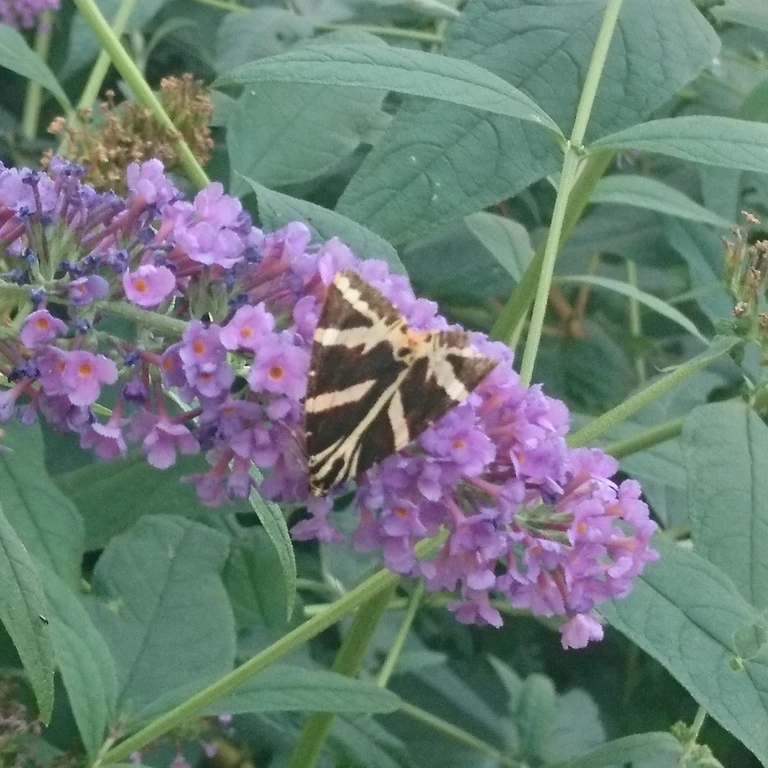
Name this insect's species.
Euplagia quadripunctaria
